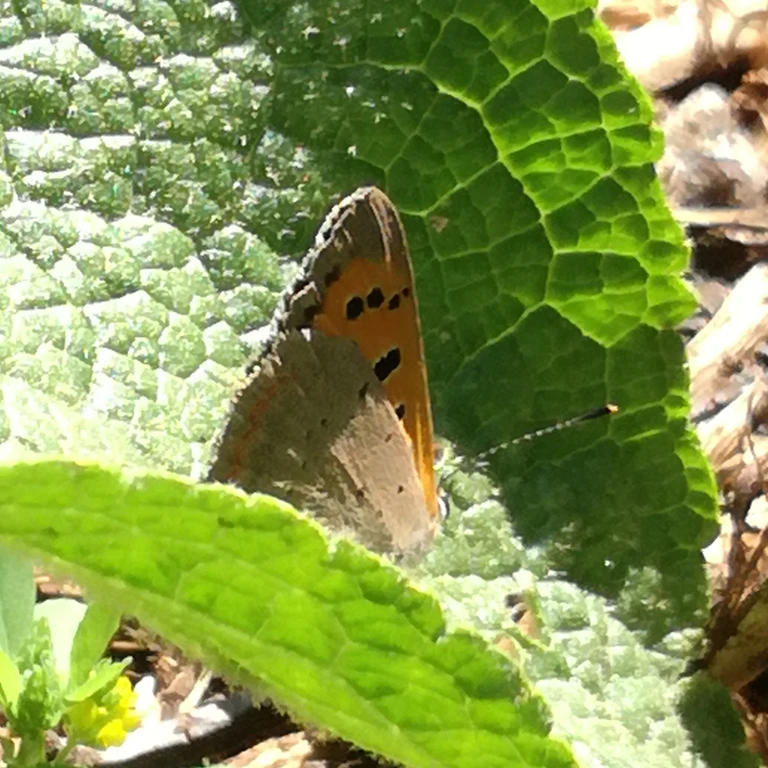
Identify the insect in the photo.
Lycaena phlaeas
